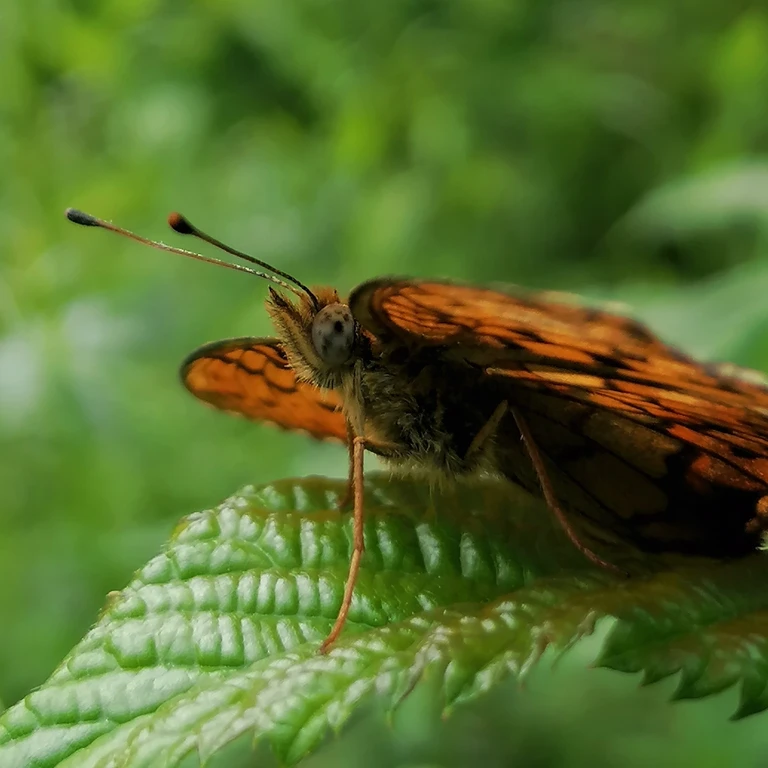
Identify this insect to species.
Brenthis daphne
